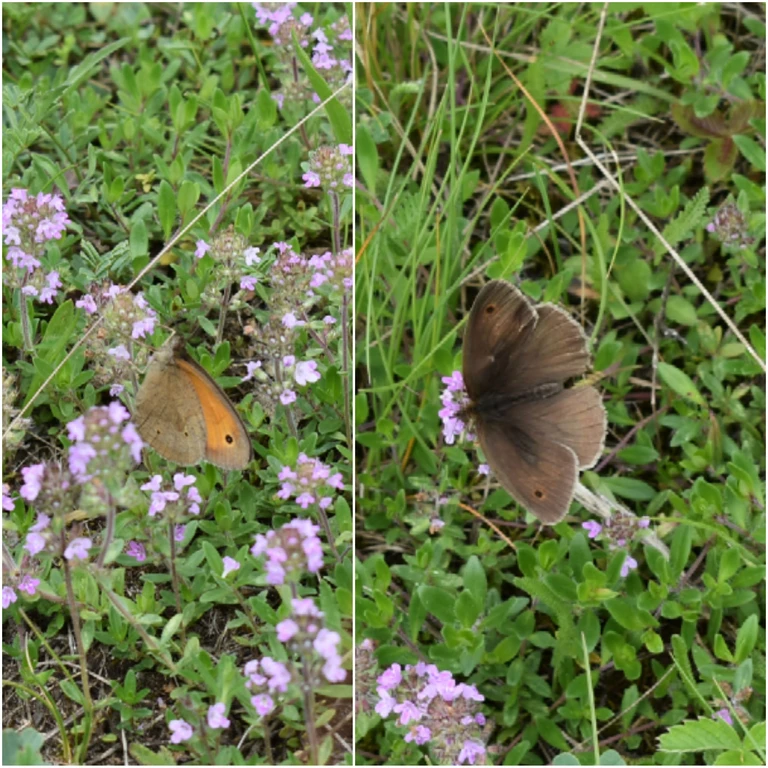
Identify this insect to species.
Maniola jurtina
